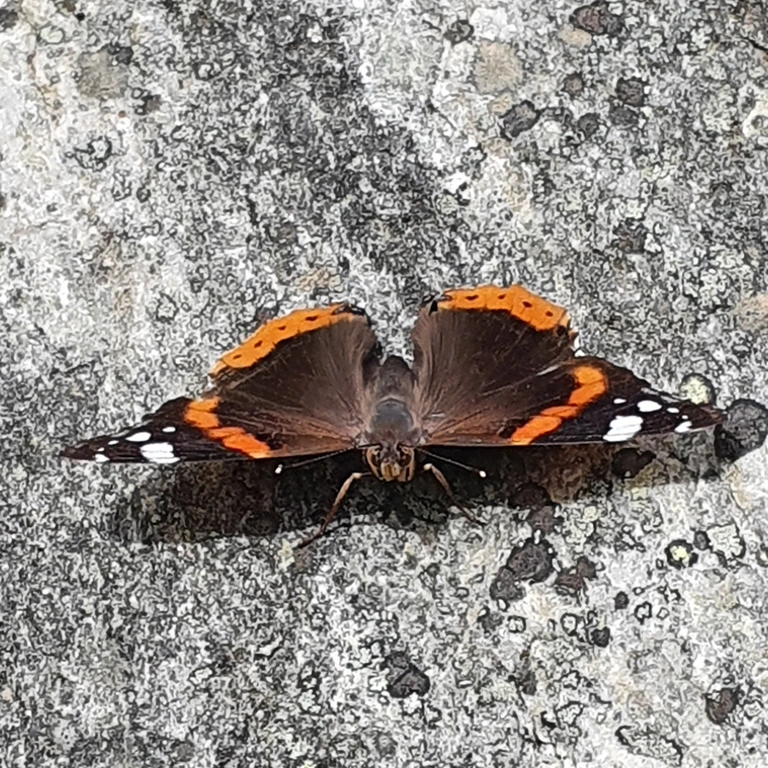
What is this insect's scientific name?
Vanessa atalanta
